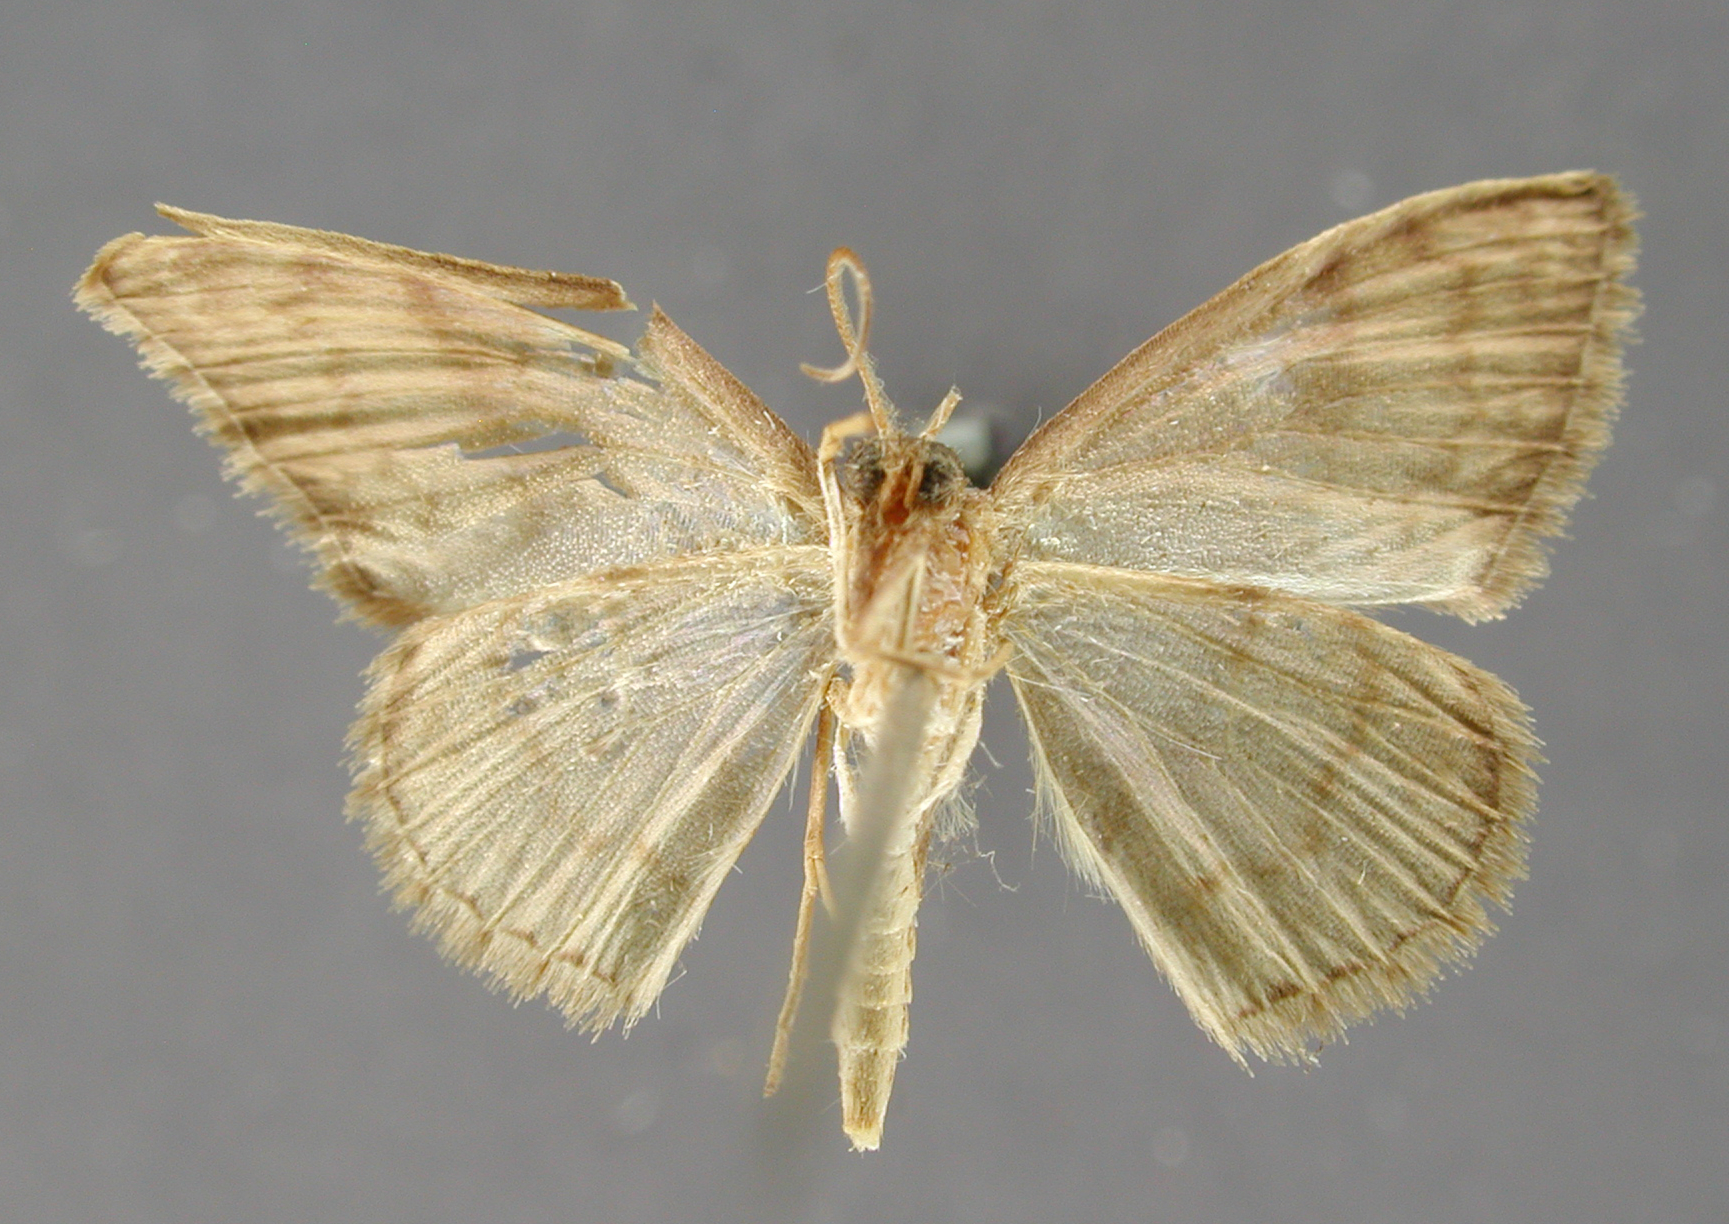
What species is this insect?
Haemalea narogena
